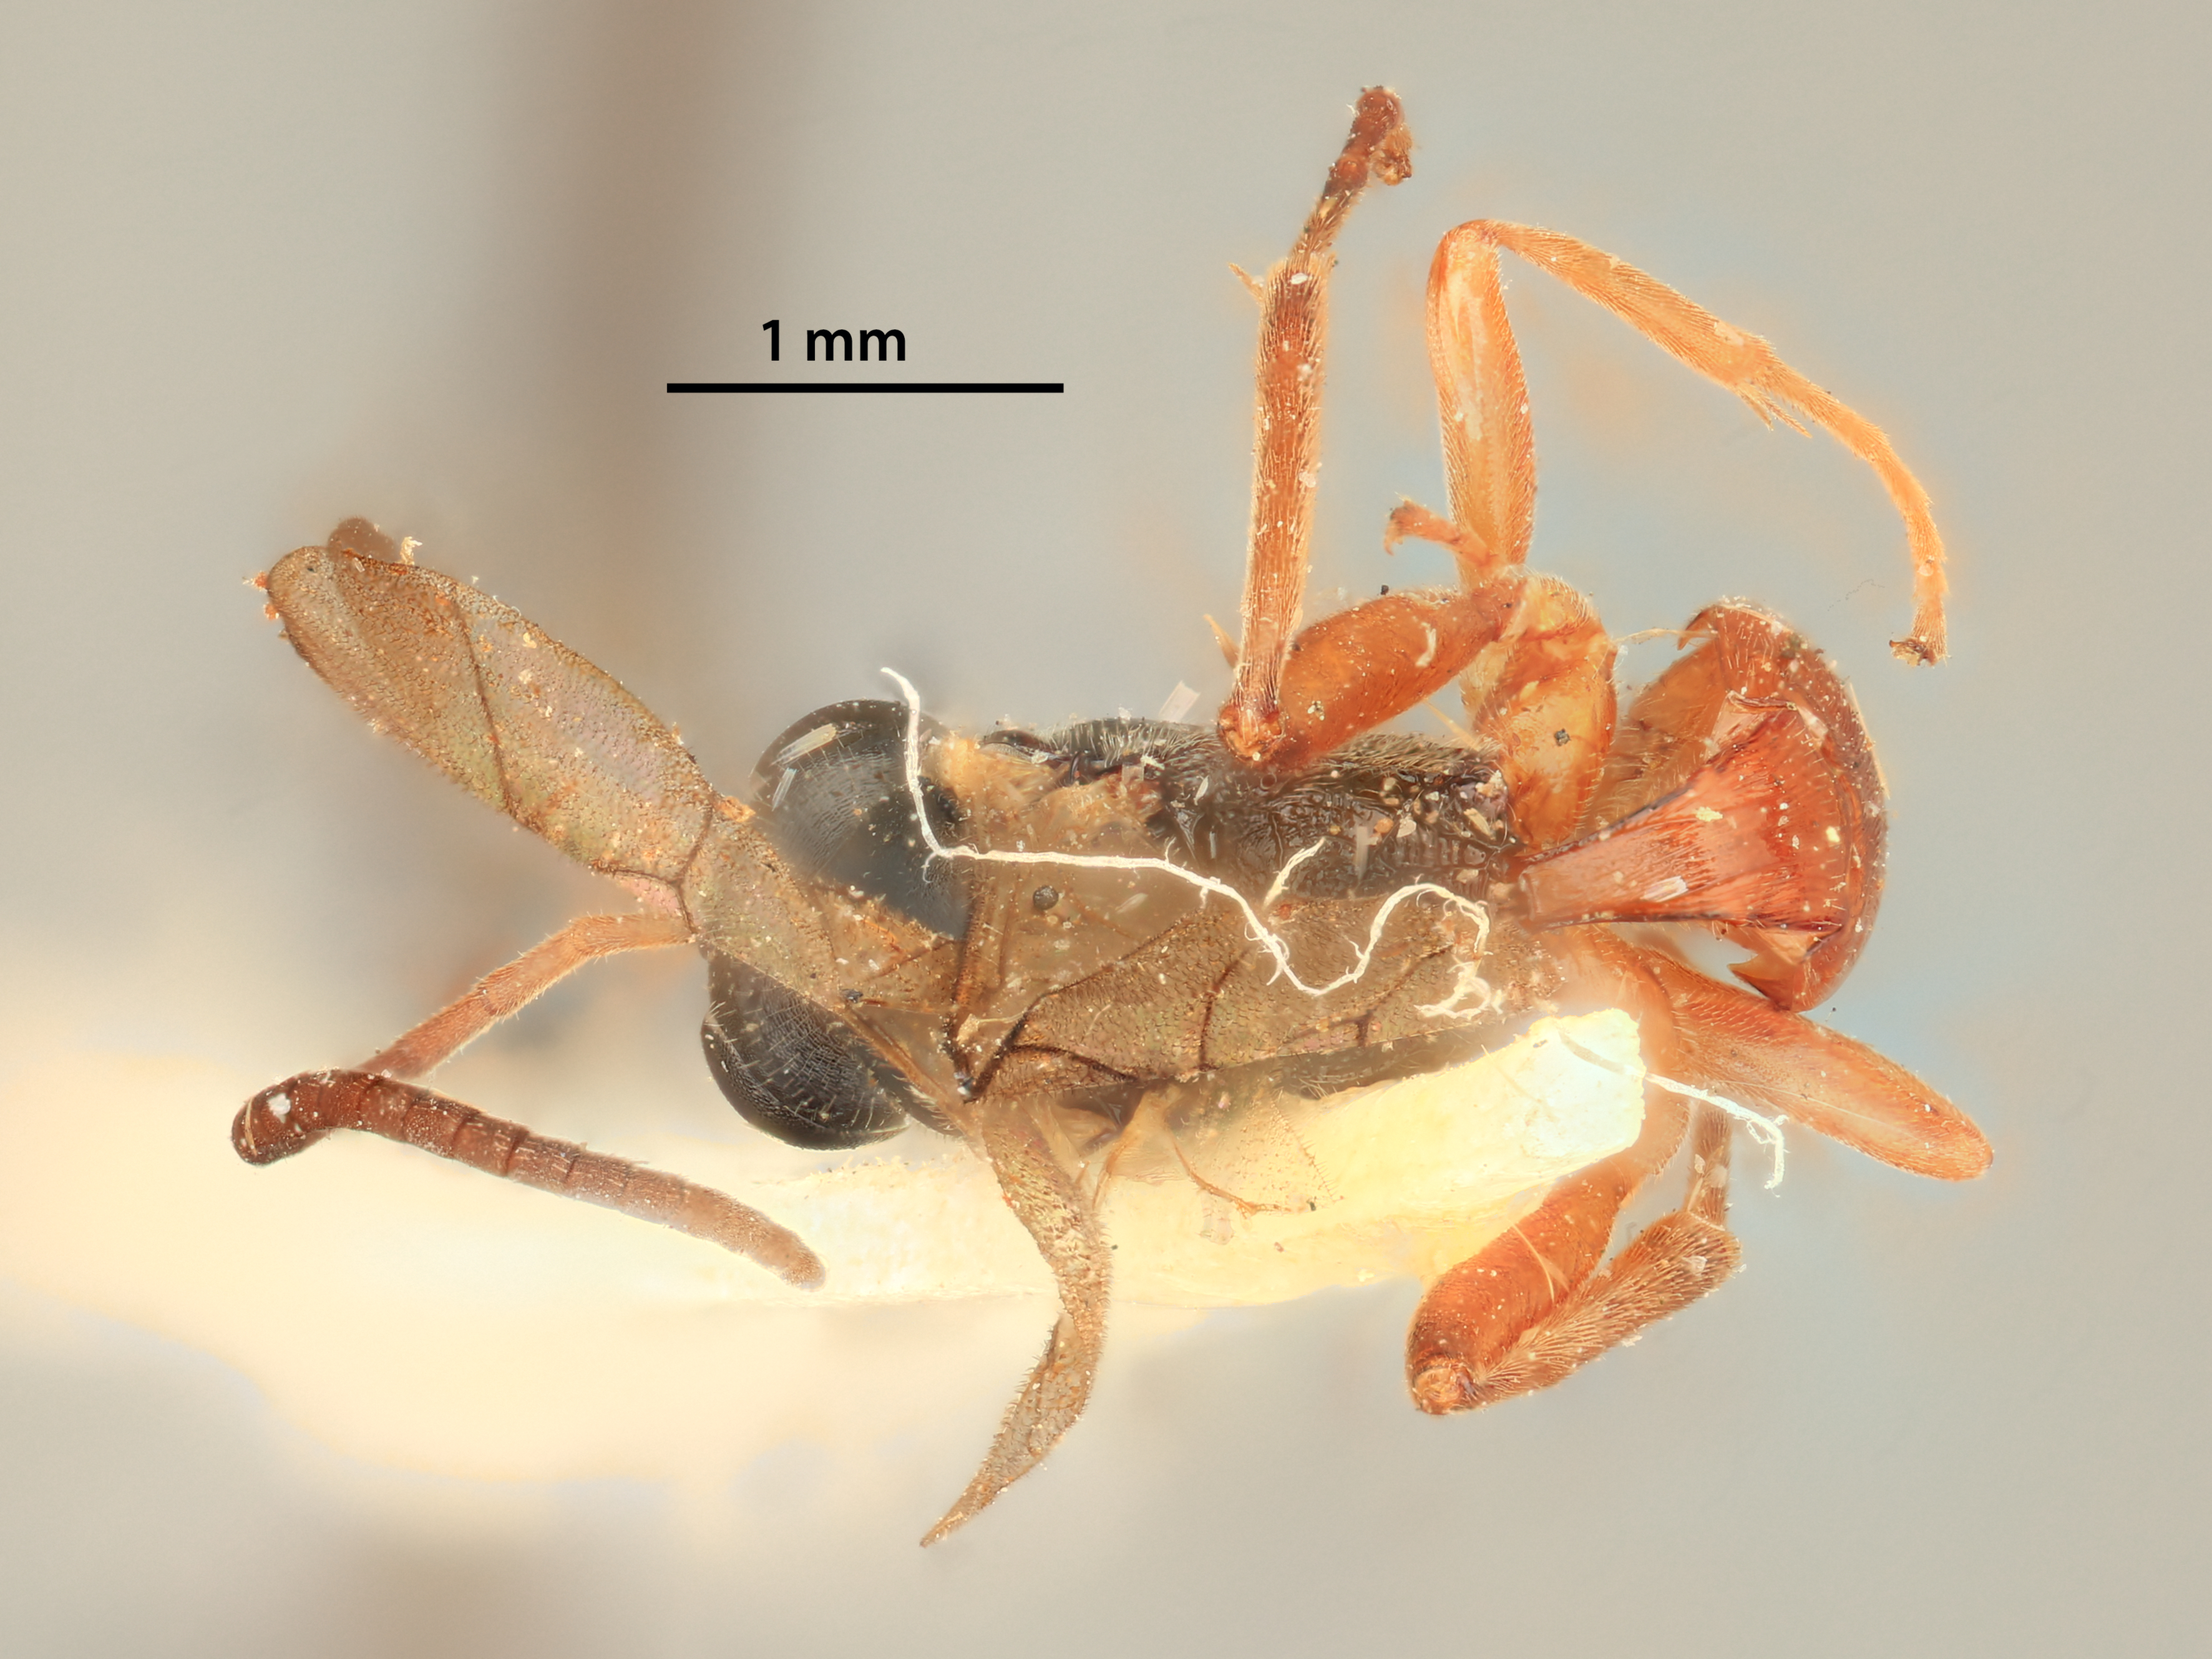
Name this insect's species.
Hemiteles orbiformis
